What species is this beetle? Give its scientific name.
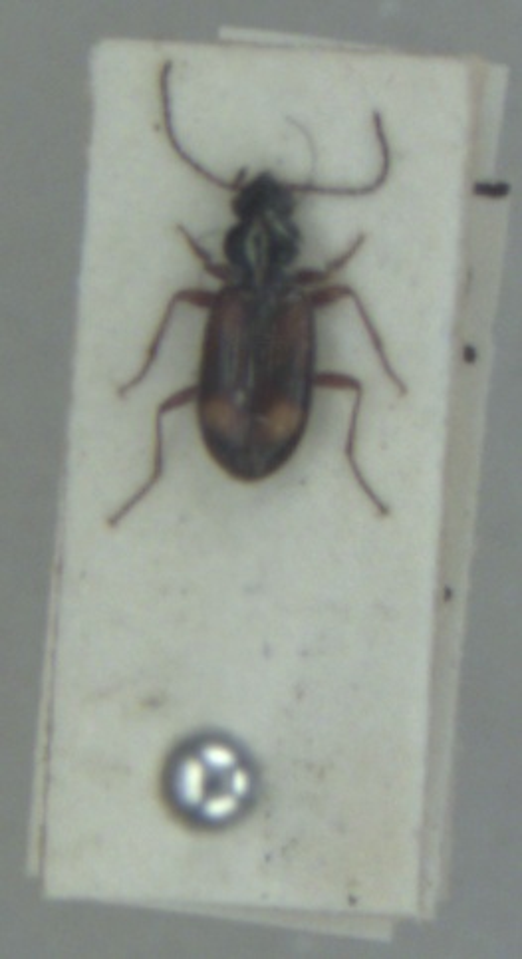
Bembidion saxatile
